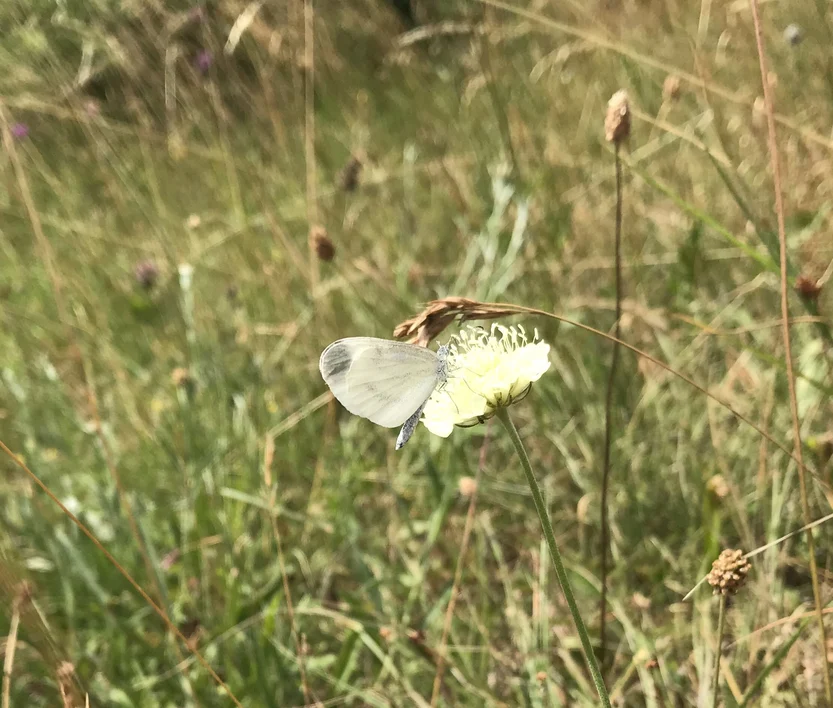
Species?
Leptidea sinapis/juvernica
